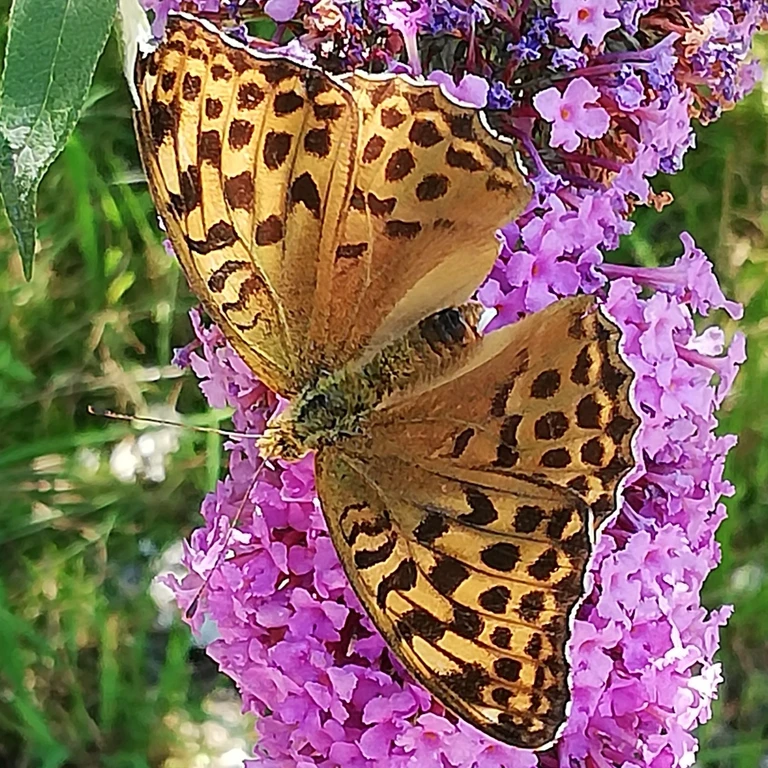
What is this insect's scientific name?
Argynnis paphia
